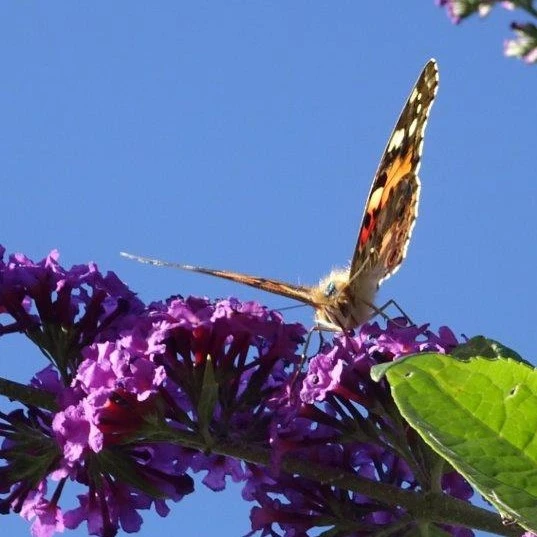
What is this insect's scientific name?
Vanessa cardui
